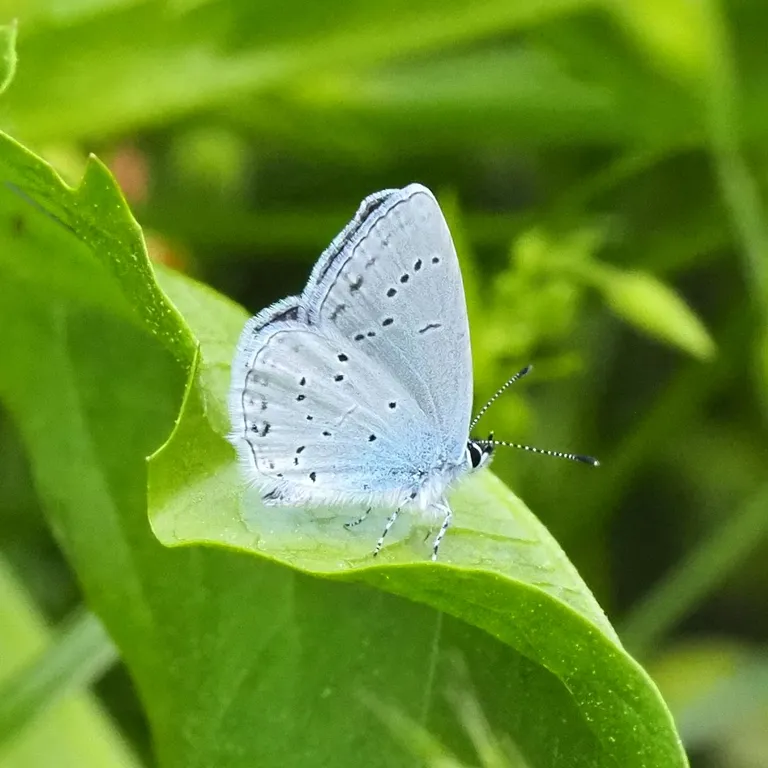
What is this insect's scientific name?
Cupido decolorata (also Elkalyce decolorata)
